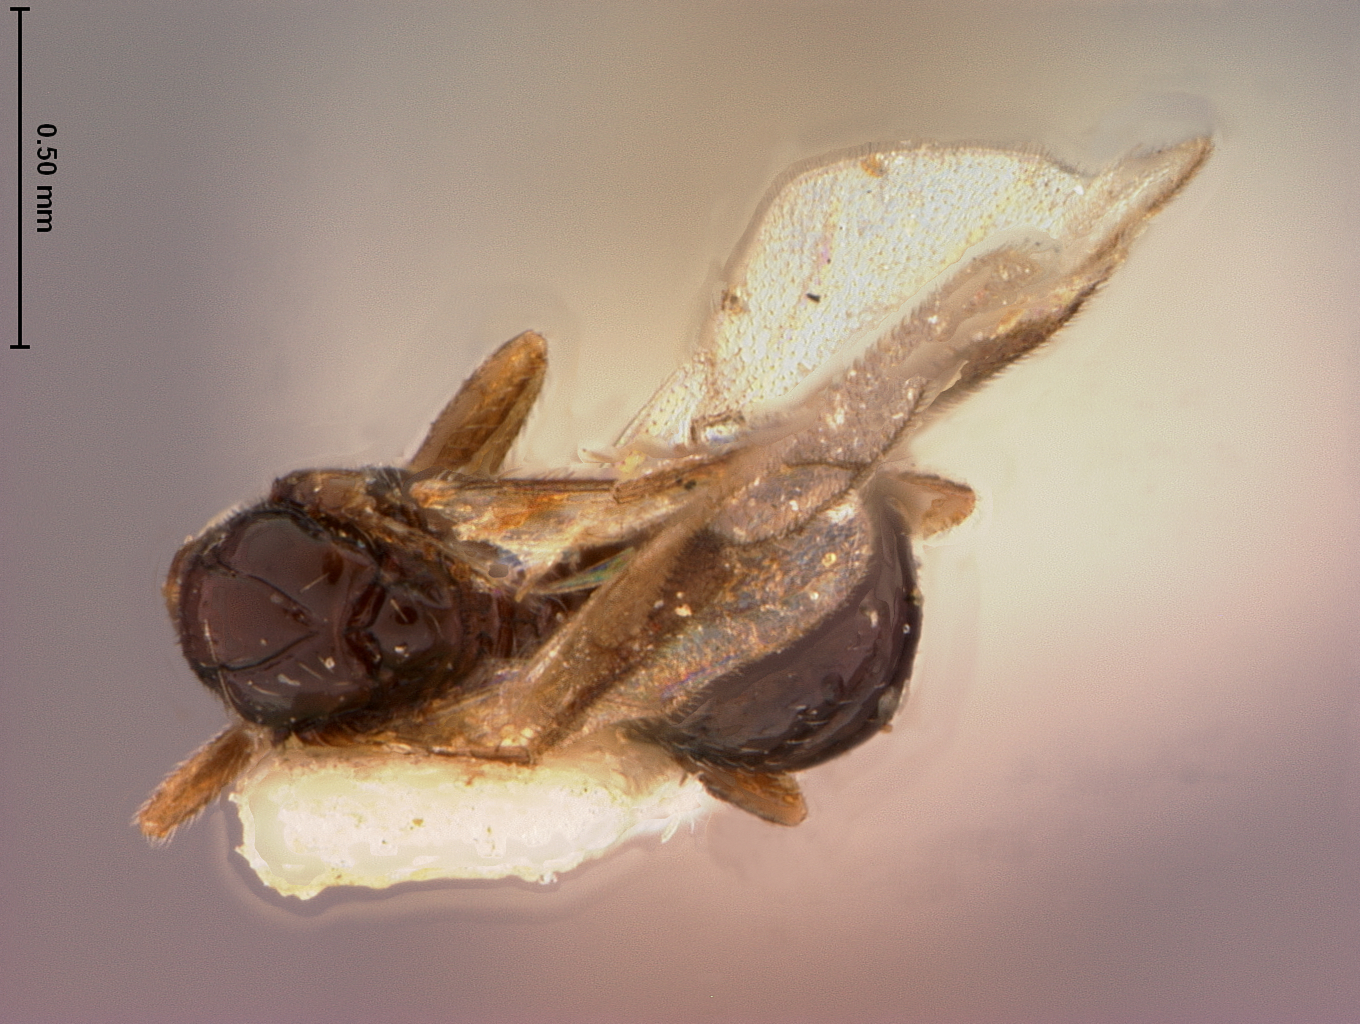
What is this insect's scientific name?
Centistes virginiensis
